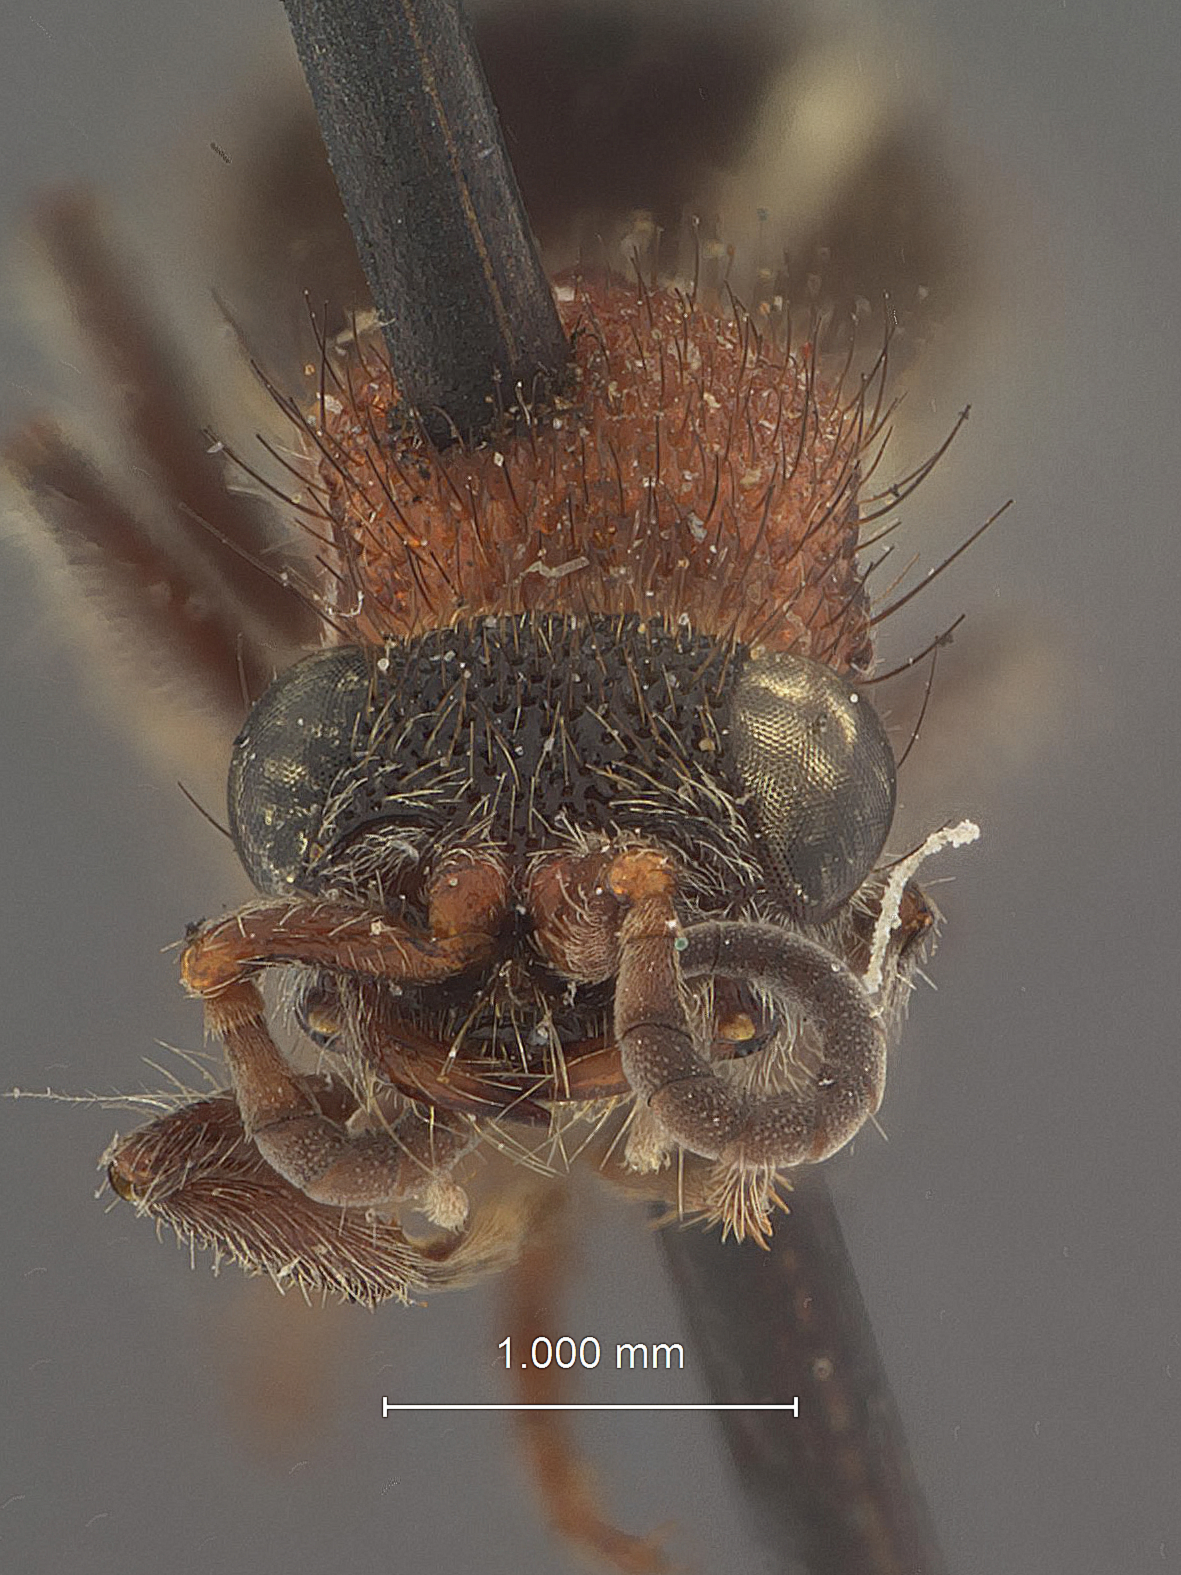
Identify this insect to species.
Timulla nisa
